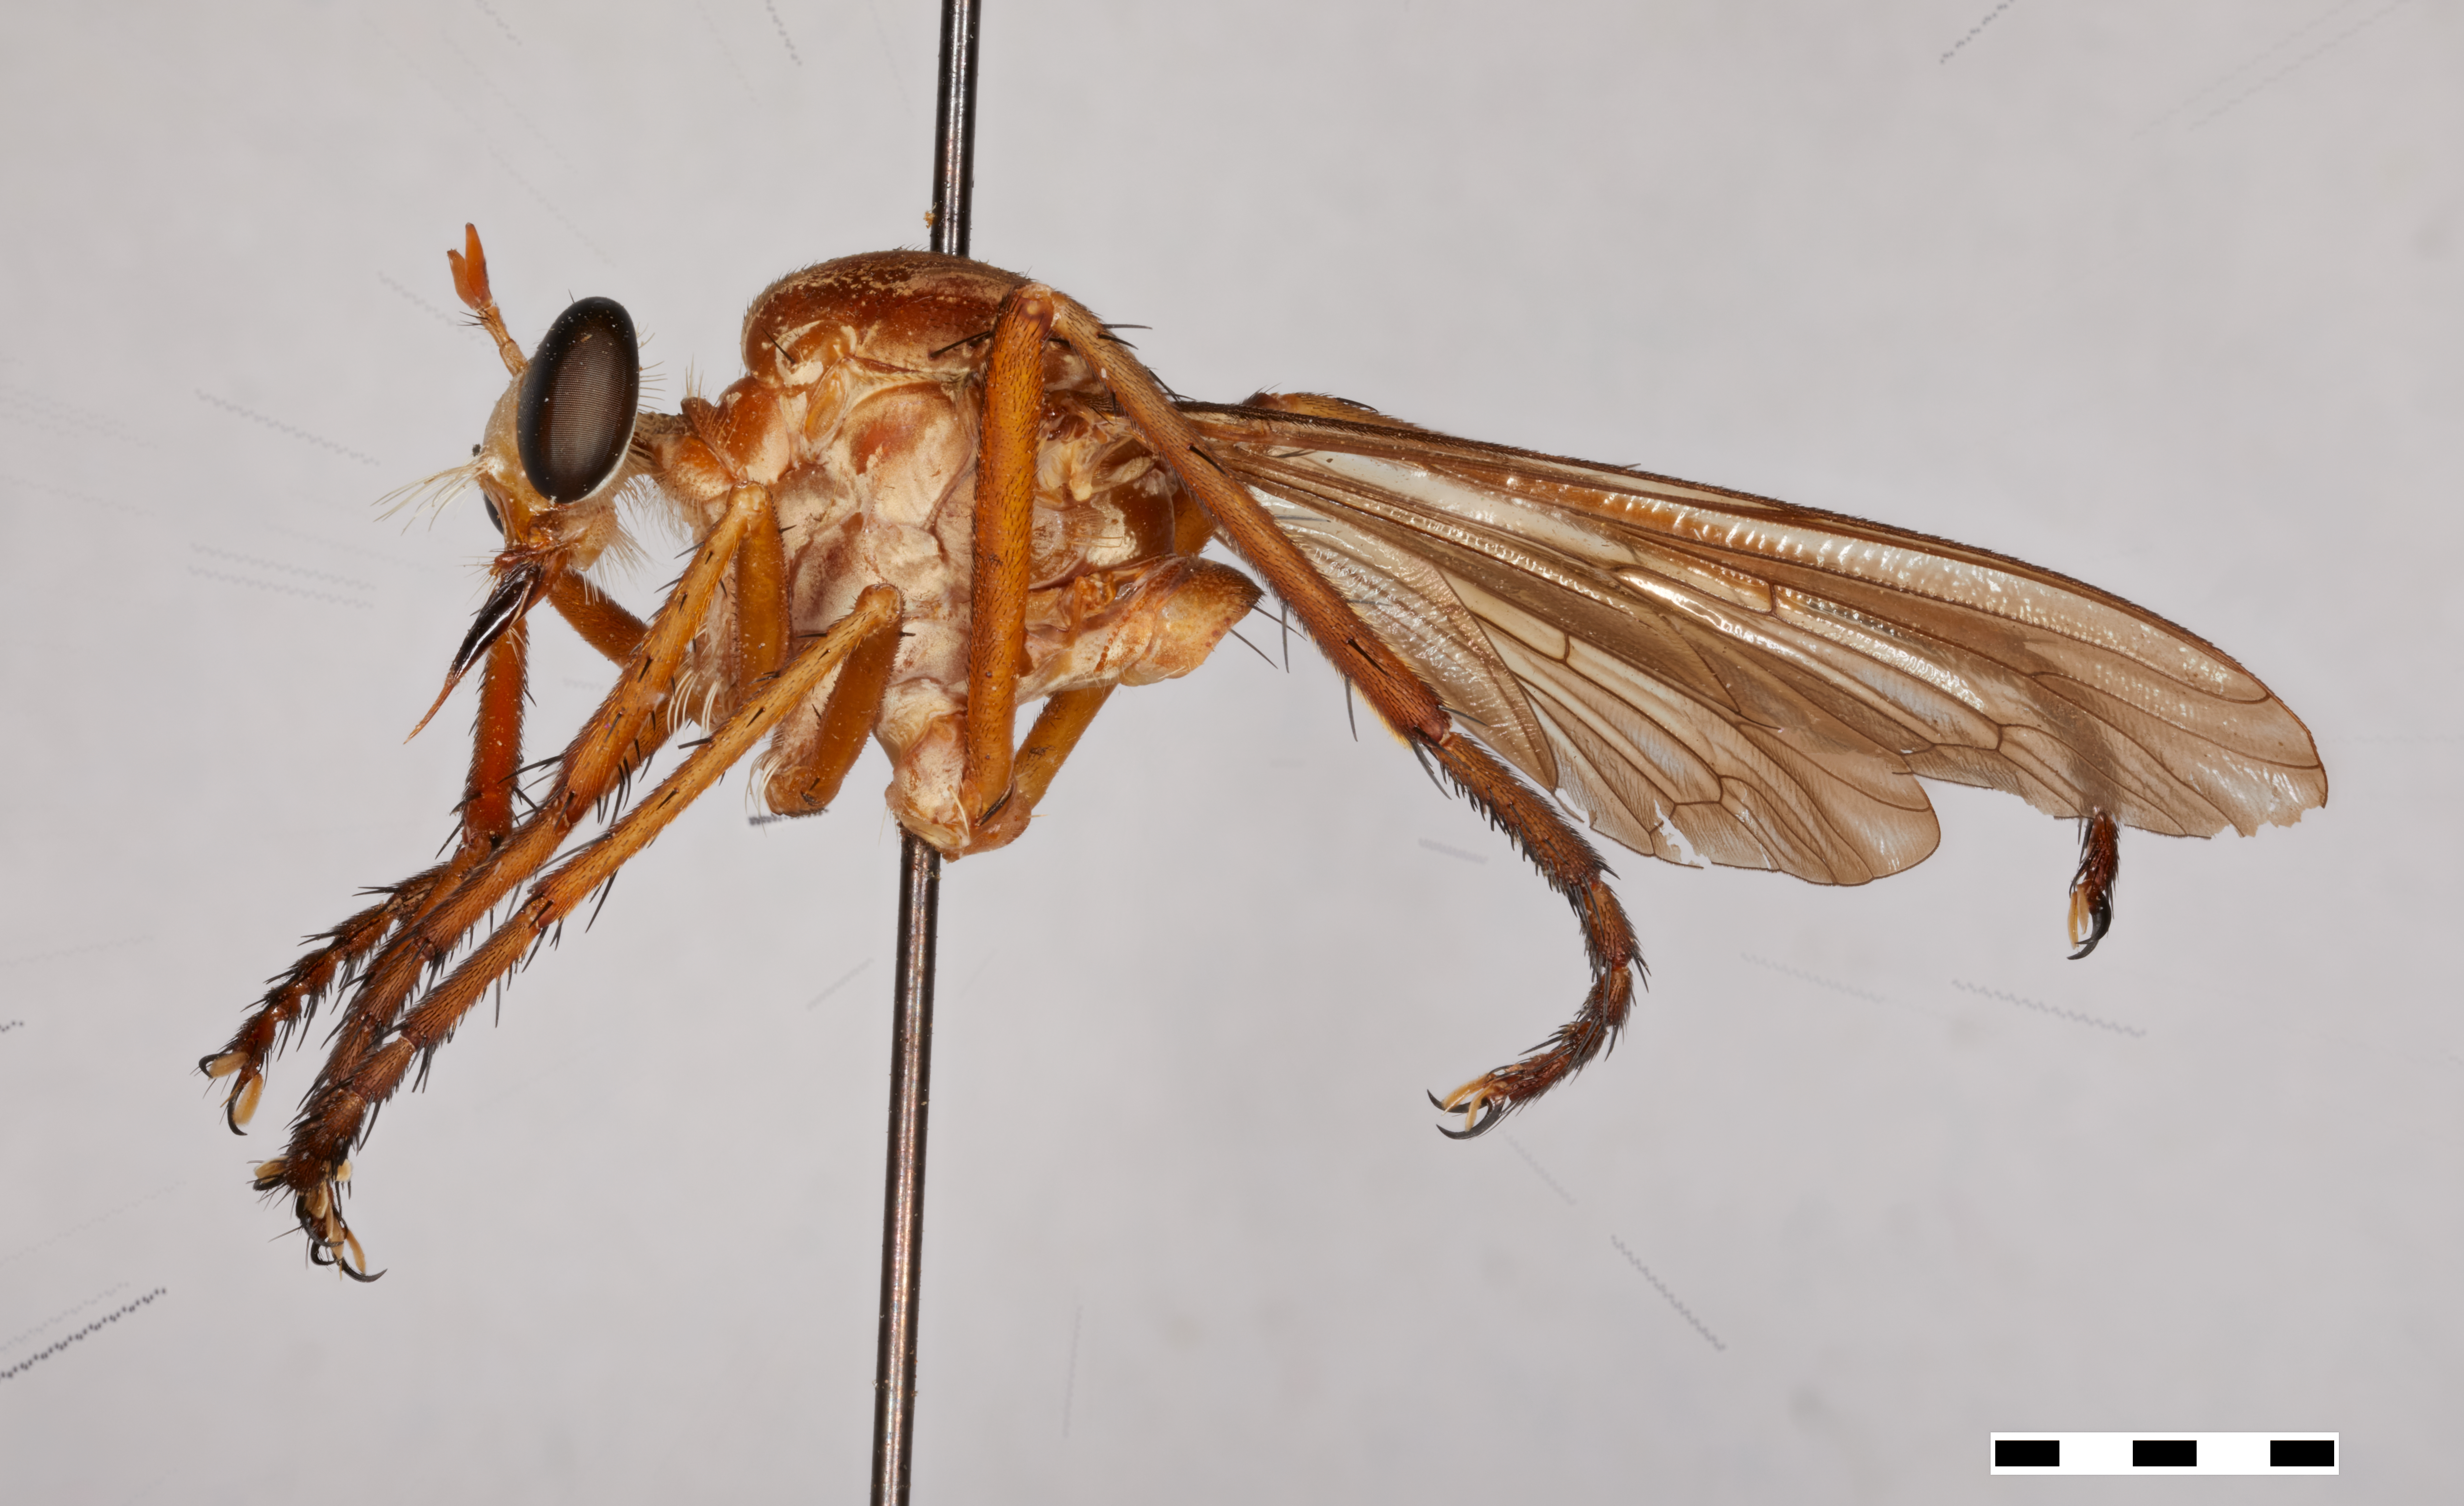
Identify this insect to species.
Diogmites pritchardi
